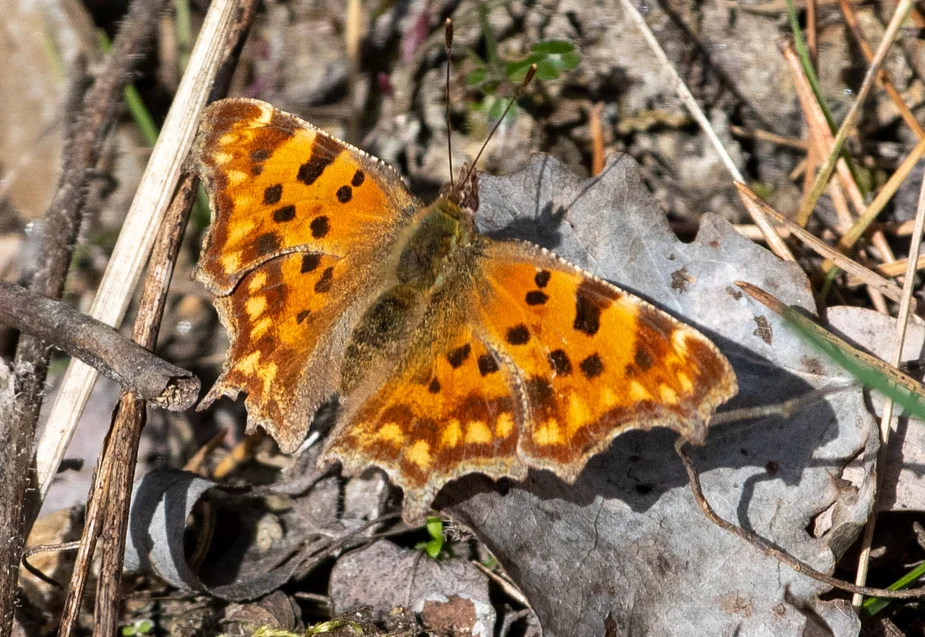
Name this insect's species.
Polygonia c-album
